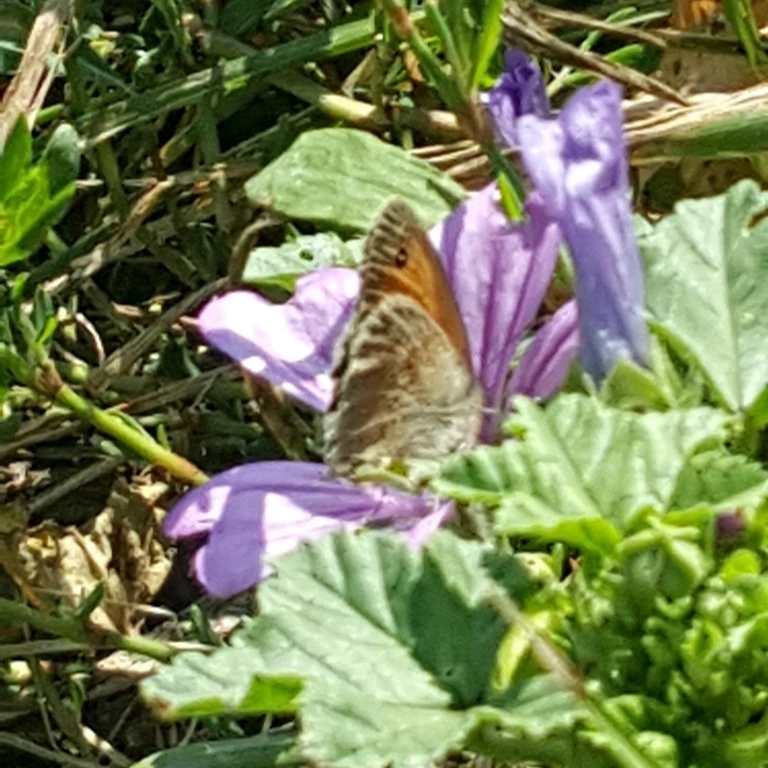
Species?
Coenonympha pamphilus
